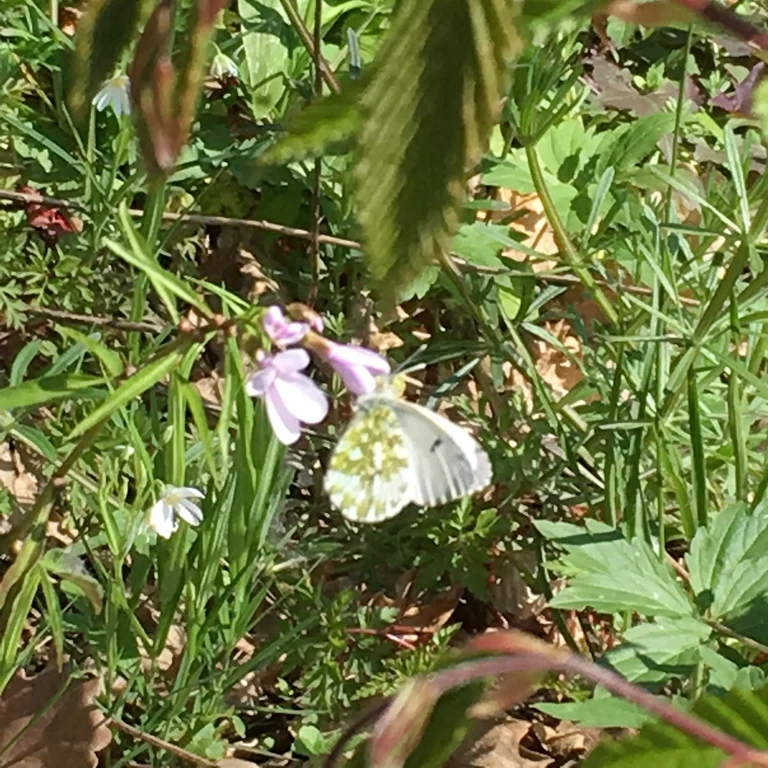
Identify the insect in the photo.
Anthocharis cardamines
